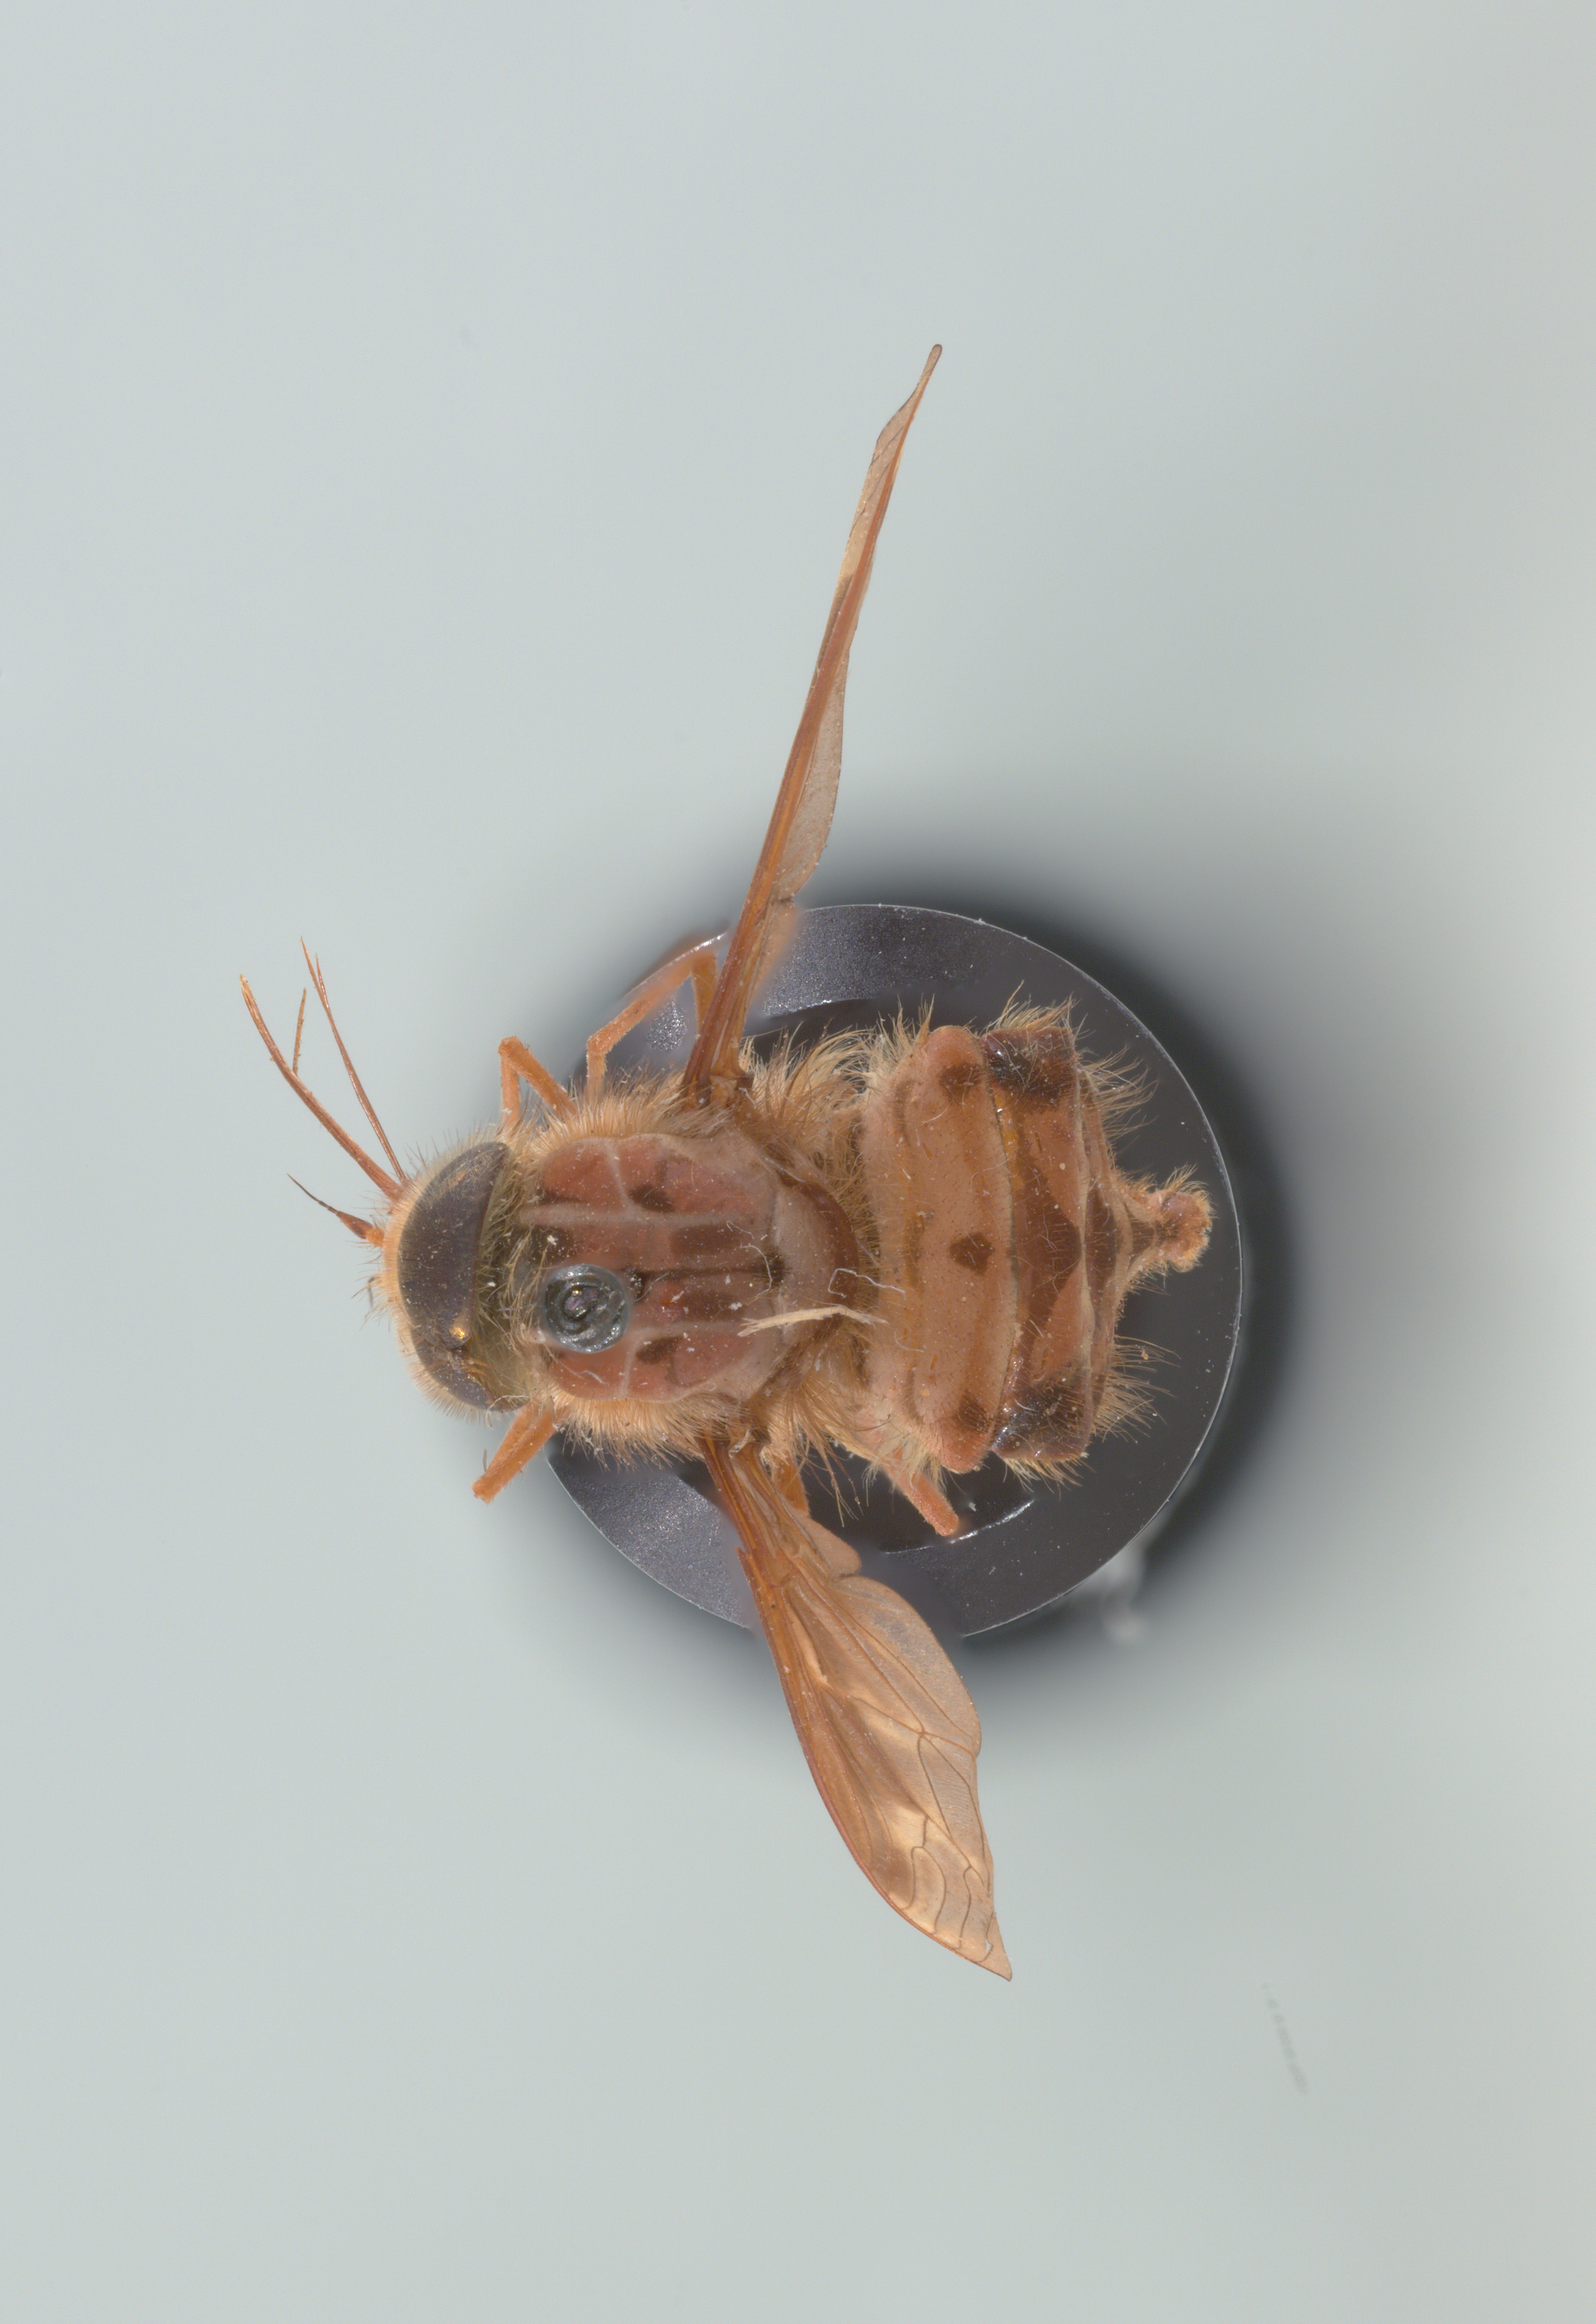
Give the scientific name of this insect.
Hirmoneura nubipennis (also Trichophthalma nubipennis)
